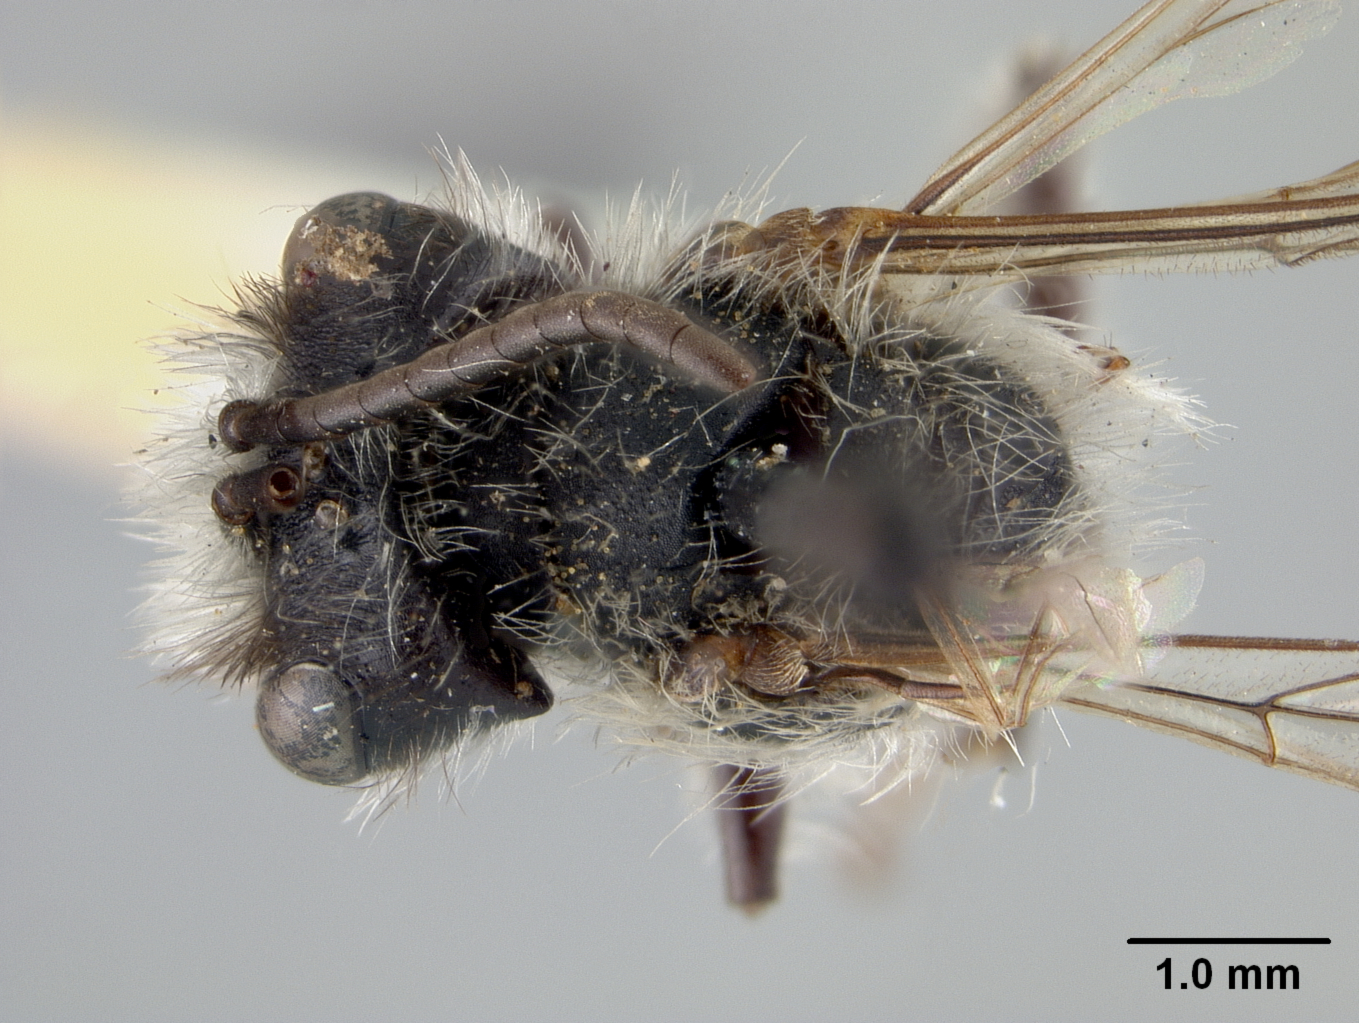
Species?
Andrena moesticolor
